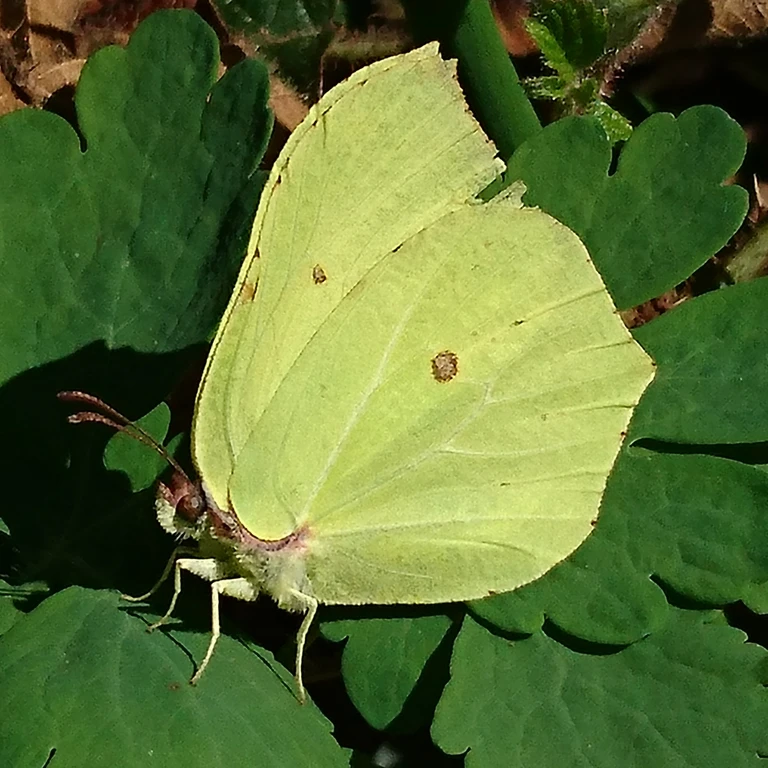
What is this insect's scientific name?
Gonepteryx rhamni
